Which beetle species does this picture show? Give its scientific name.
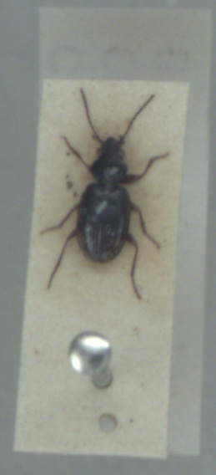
Bembidion lunulatum
